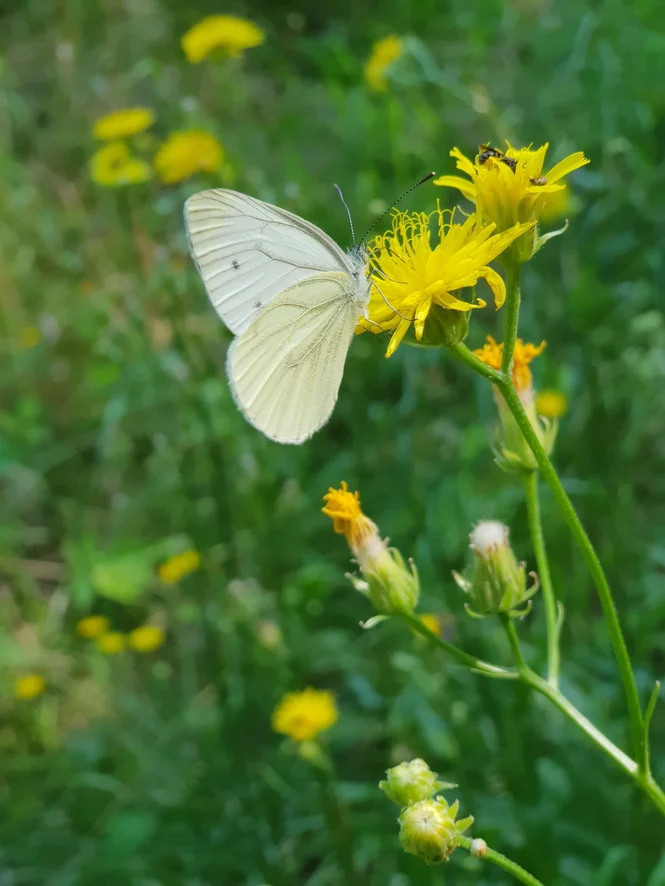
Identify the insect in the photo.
Pieris napi
